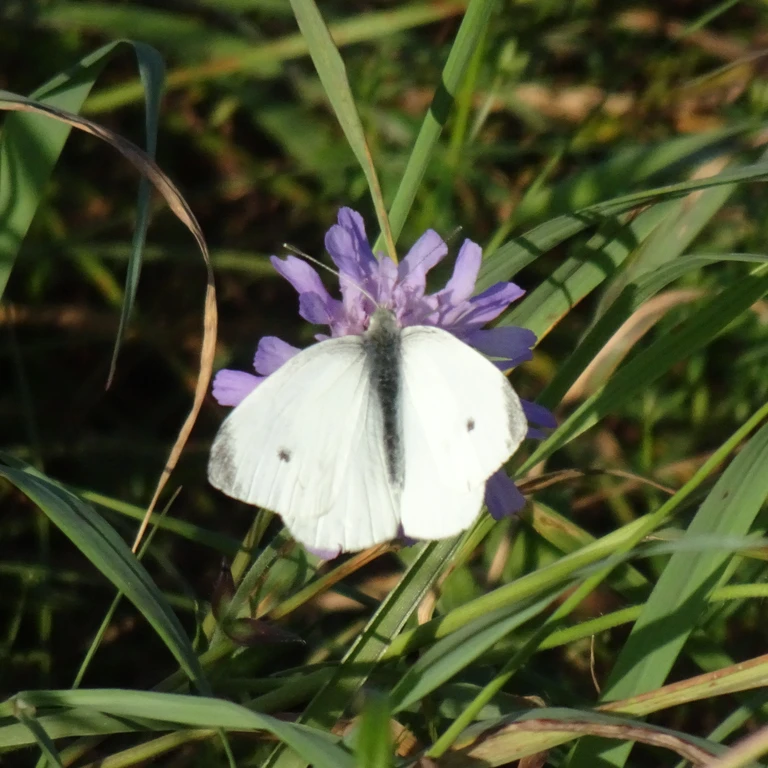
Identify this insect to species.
Pieris rapae
